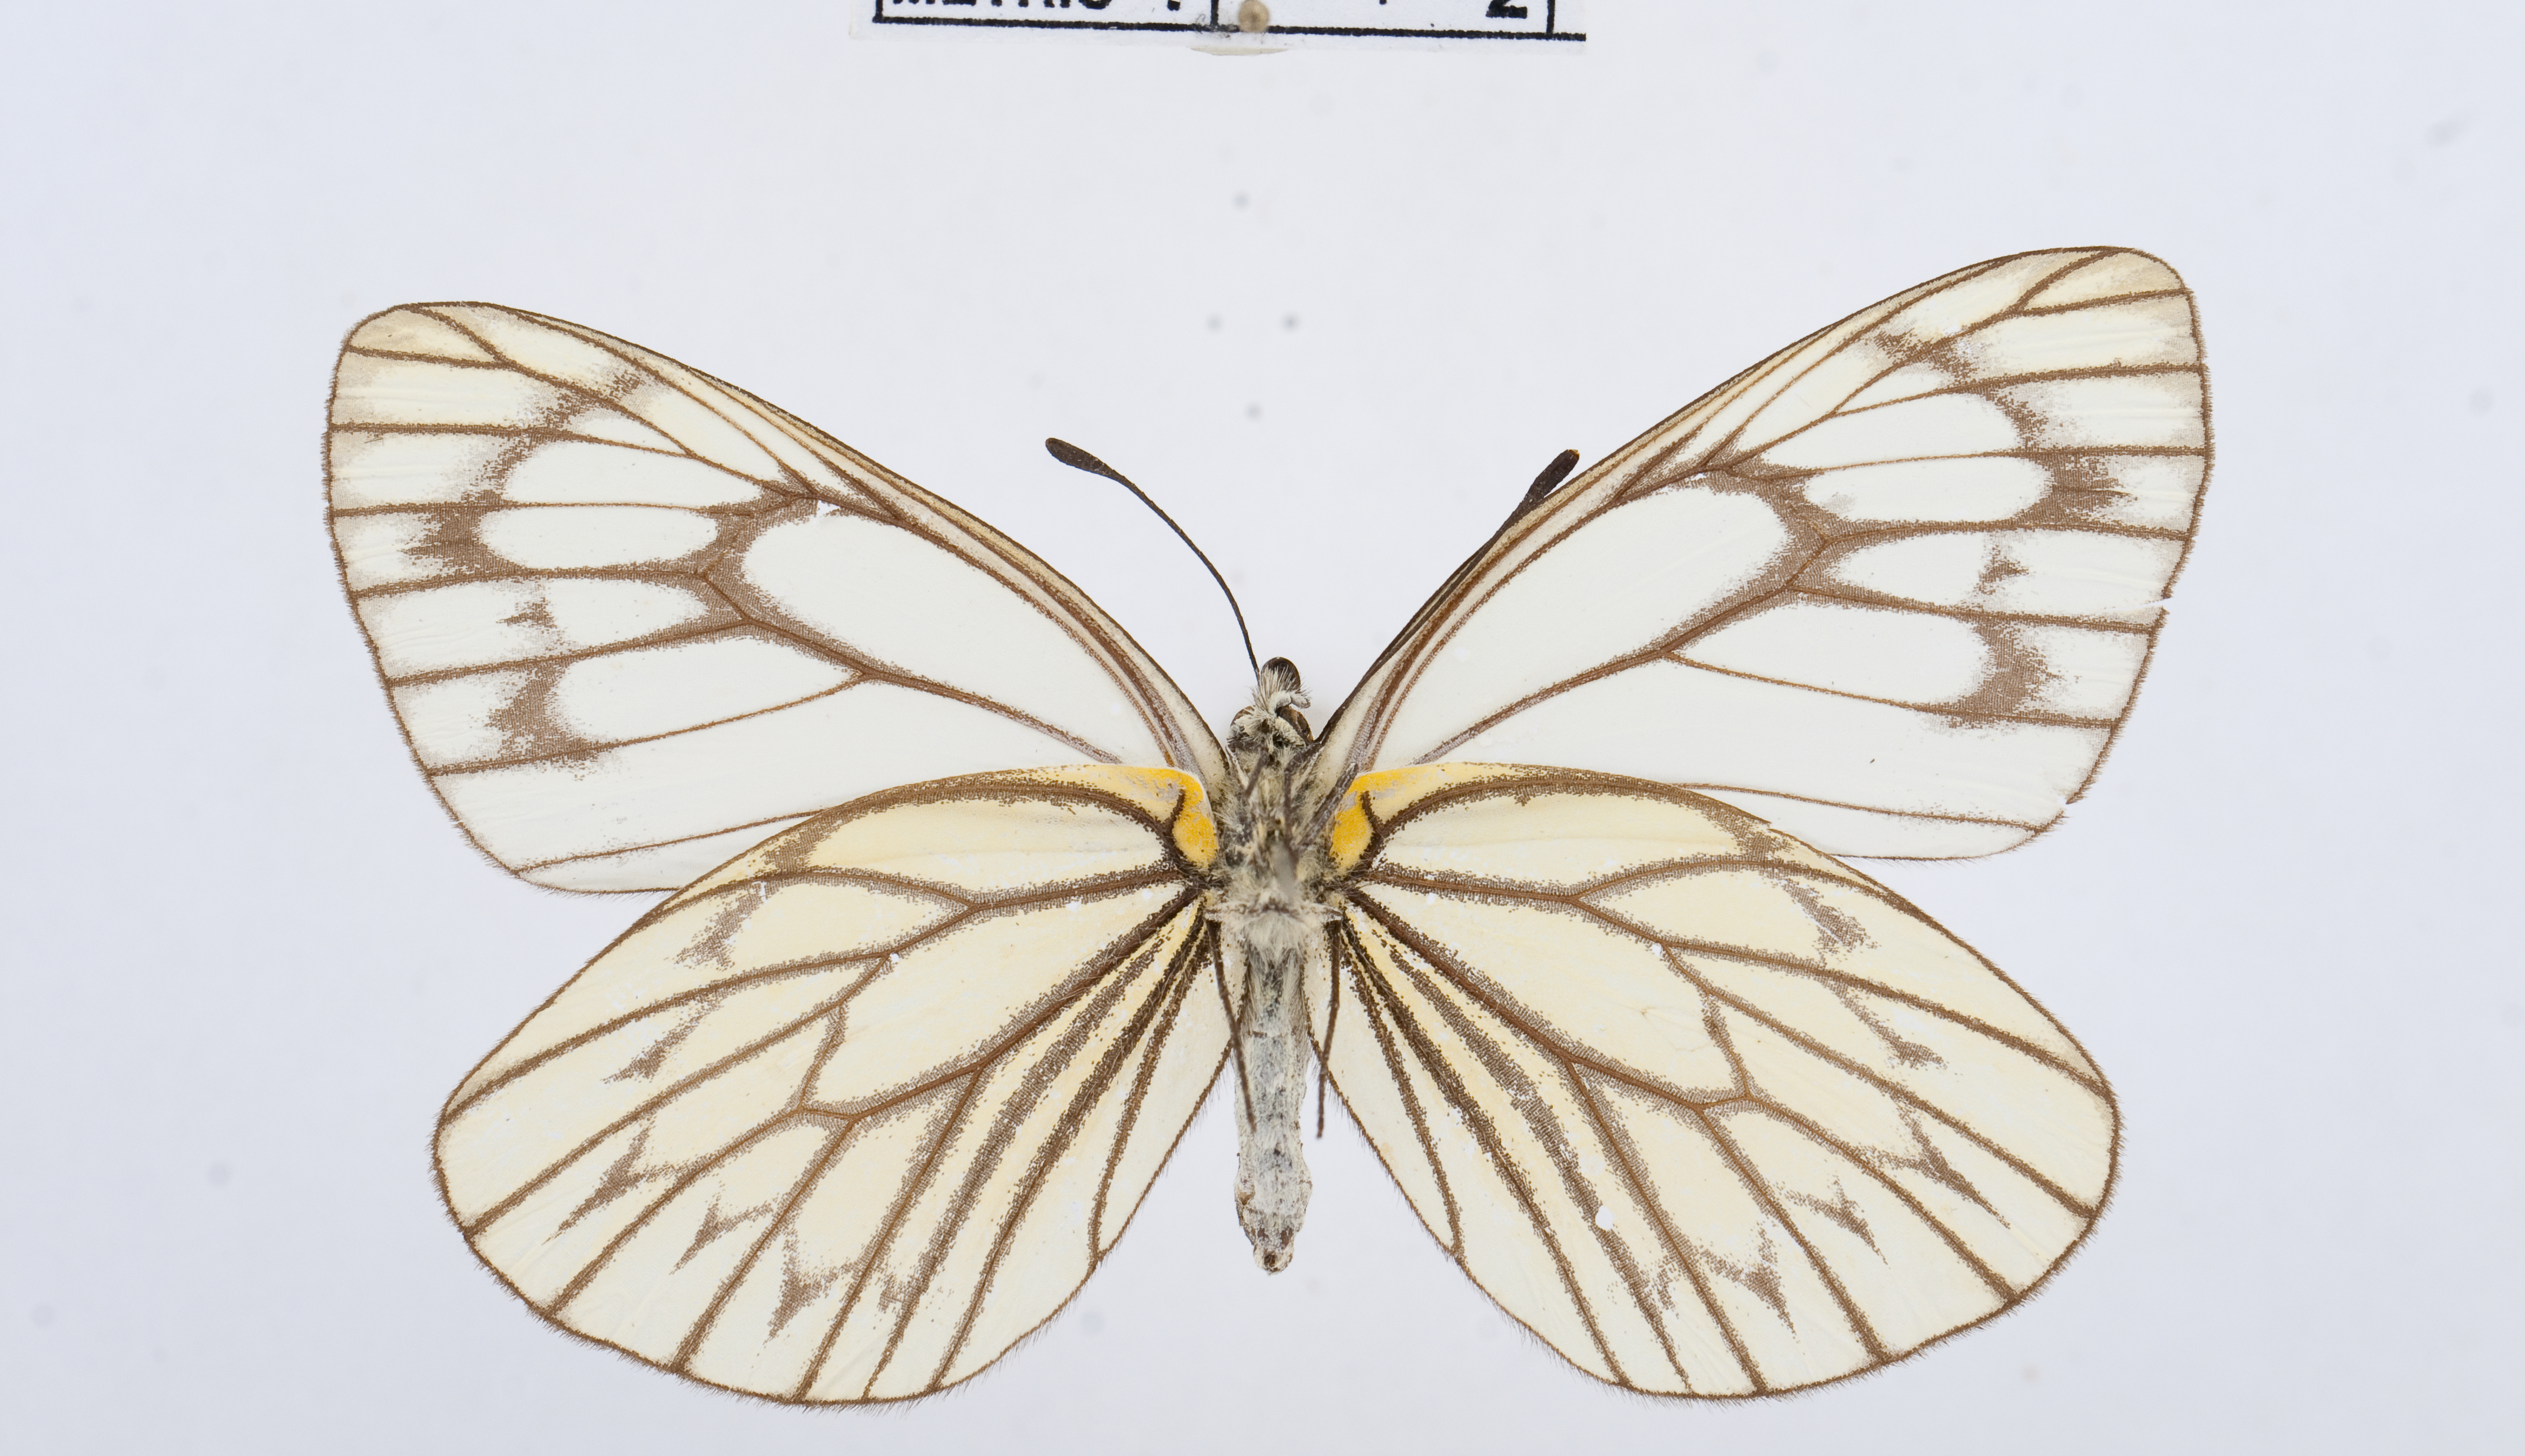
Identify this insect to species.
Aporia soracta
